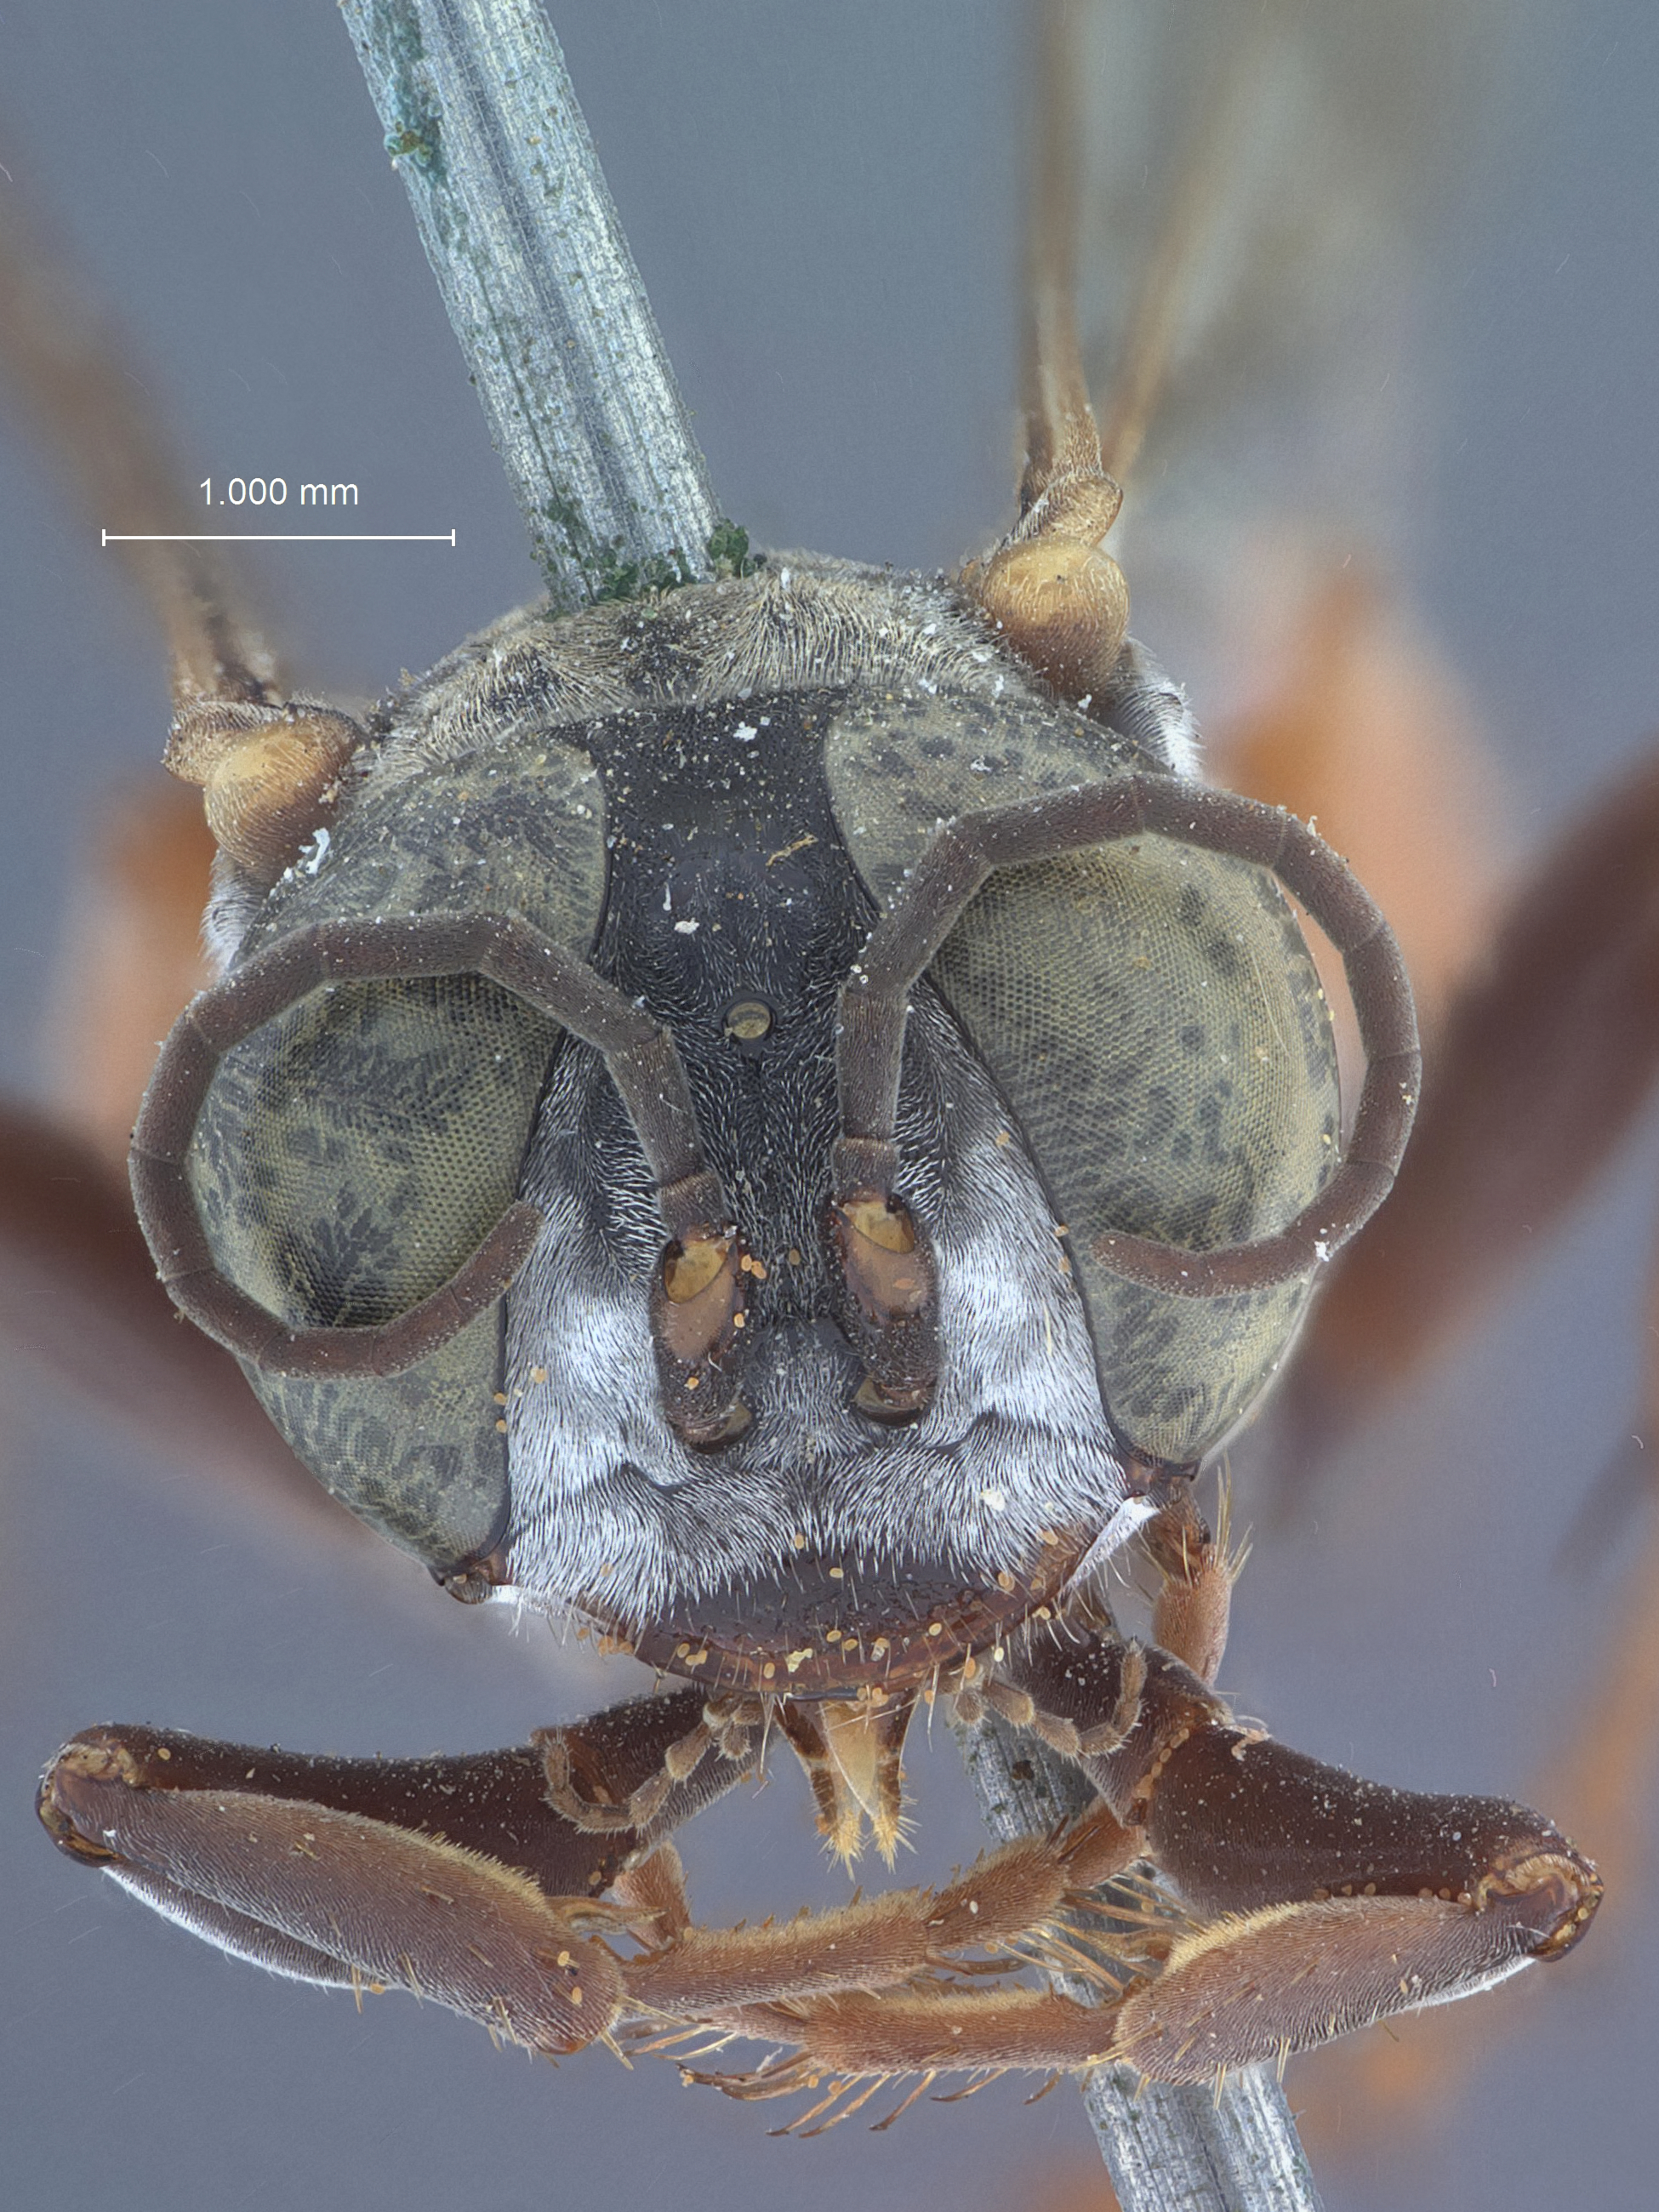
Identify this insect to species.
Tachysphex spinosus
